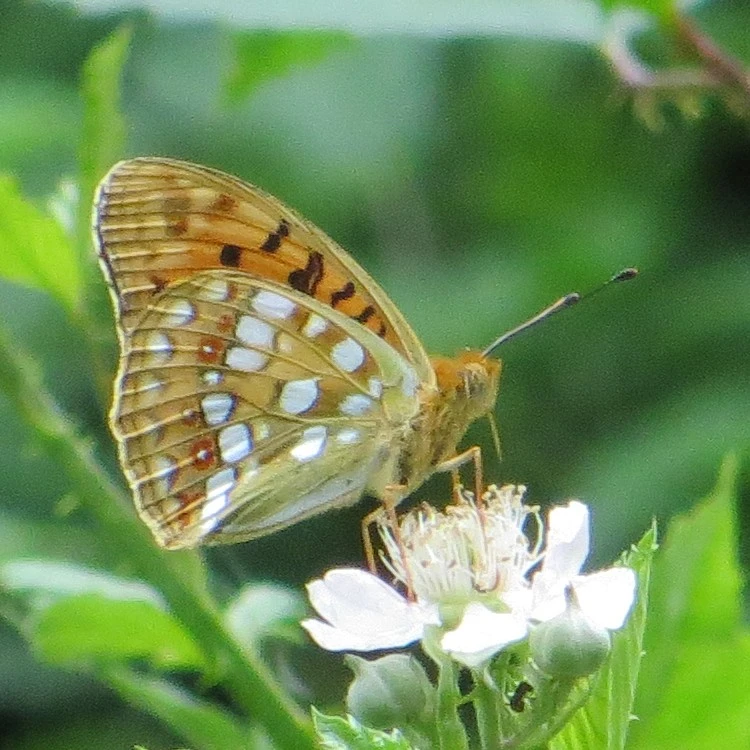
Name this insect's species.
Fabriciana adippe
